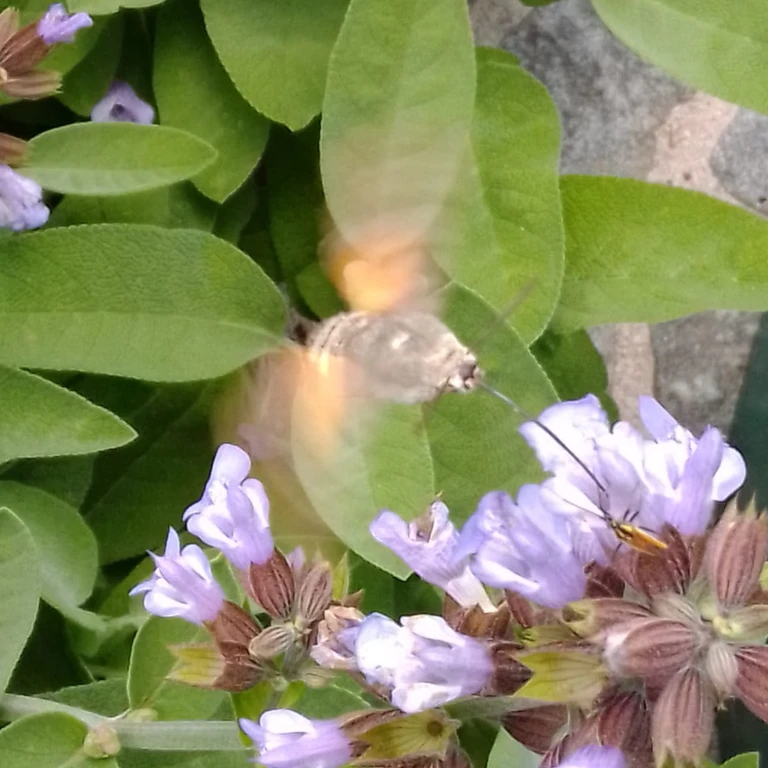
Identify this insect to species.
Macroglossum stellatarum
